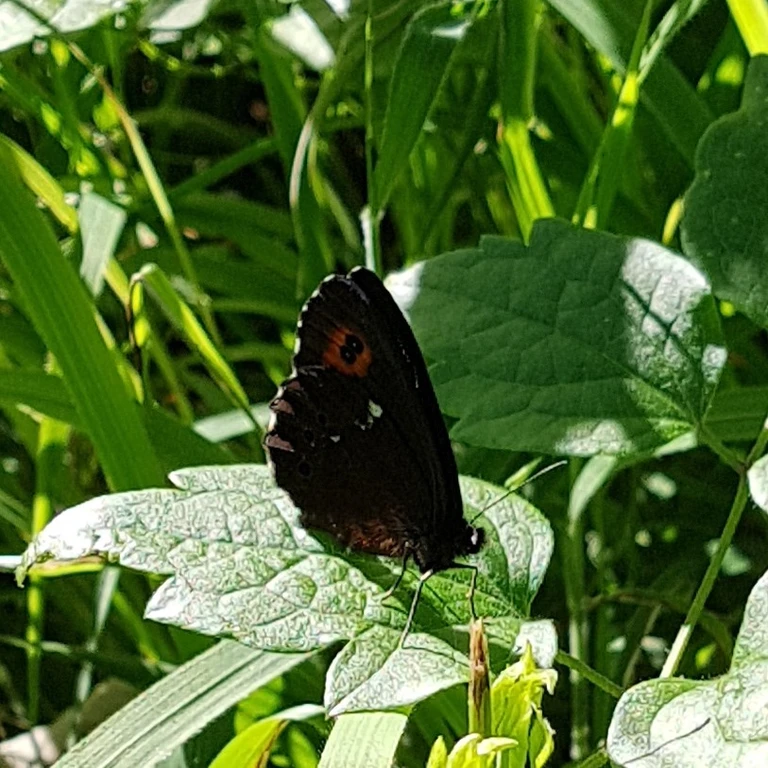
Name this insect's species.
Erebia ligea
